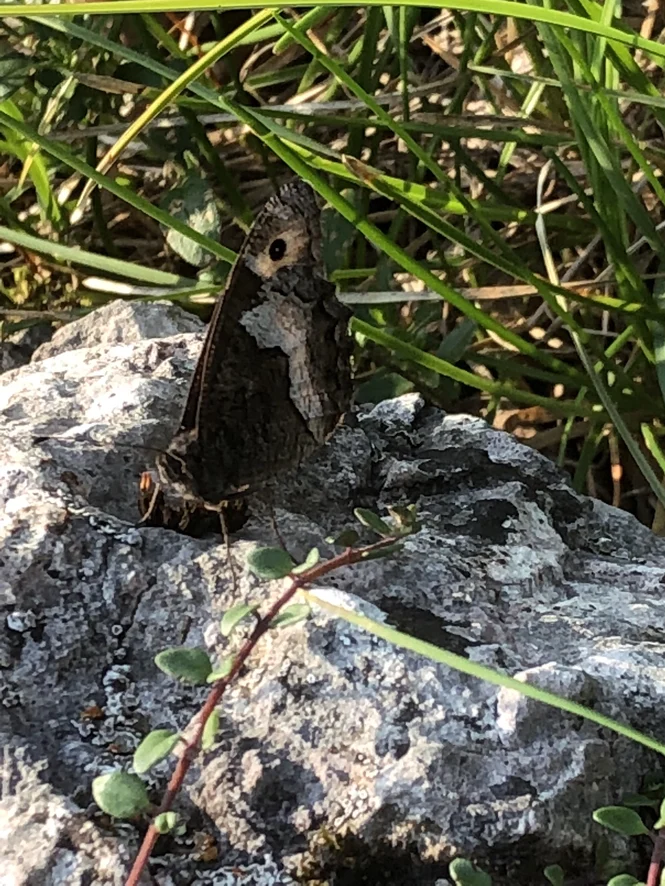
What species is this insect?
Hipparchia alcyone
